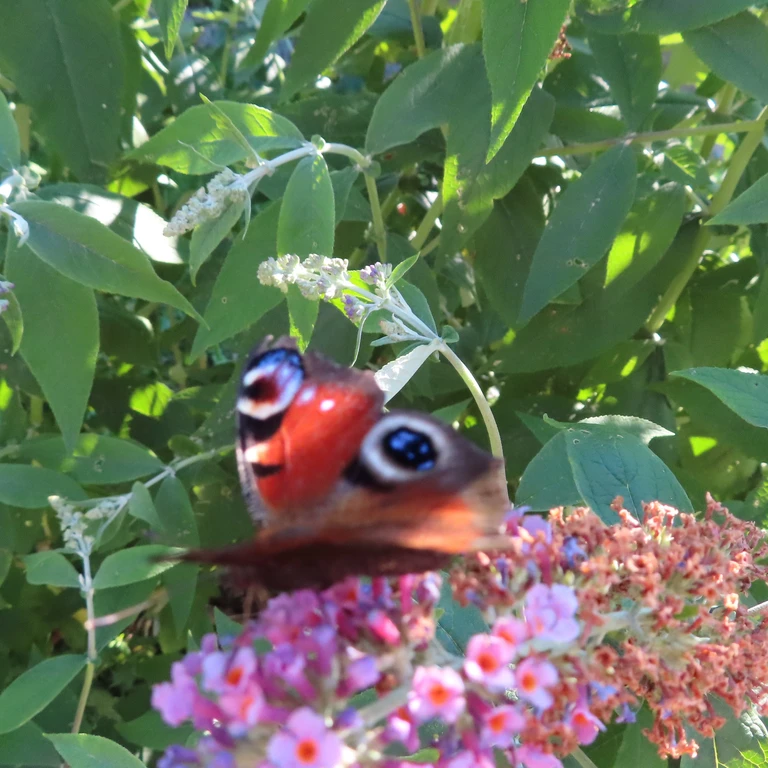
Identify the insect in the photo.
Aglais io
